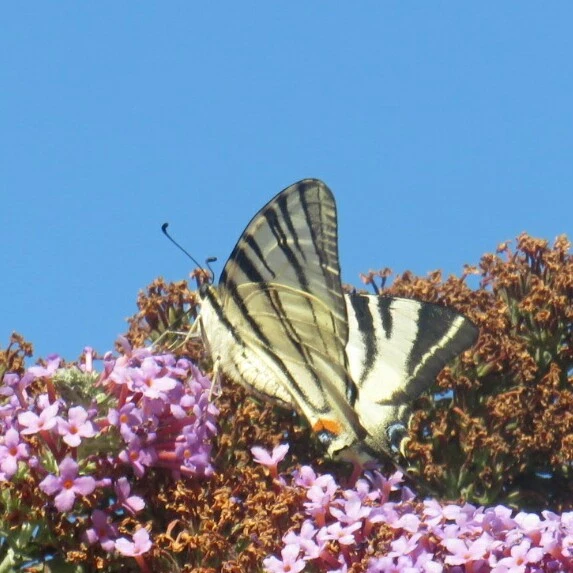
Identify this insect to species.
Iphiclides podalirius
